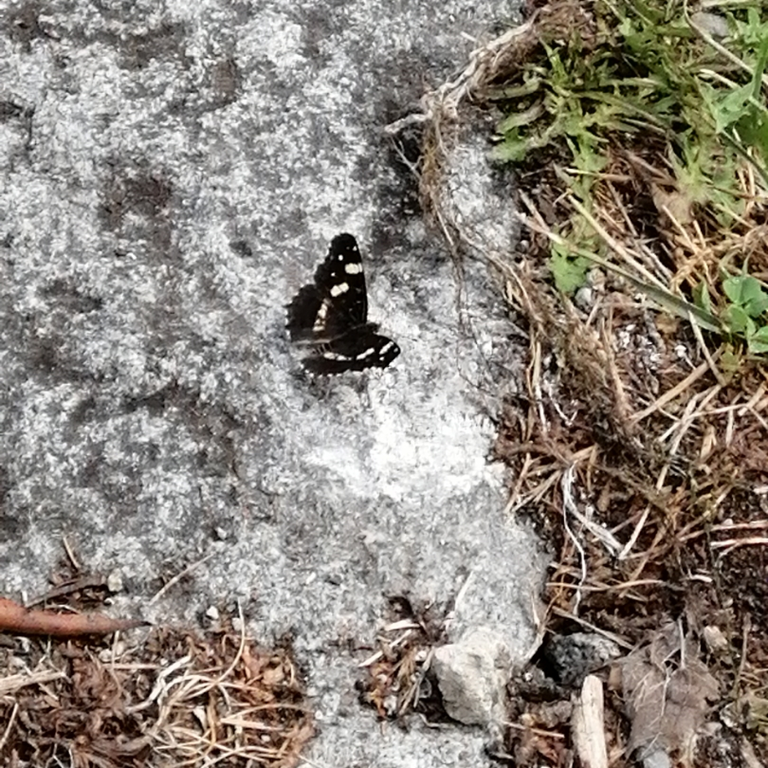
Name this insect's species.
Araschnia levana
